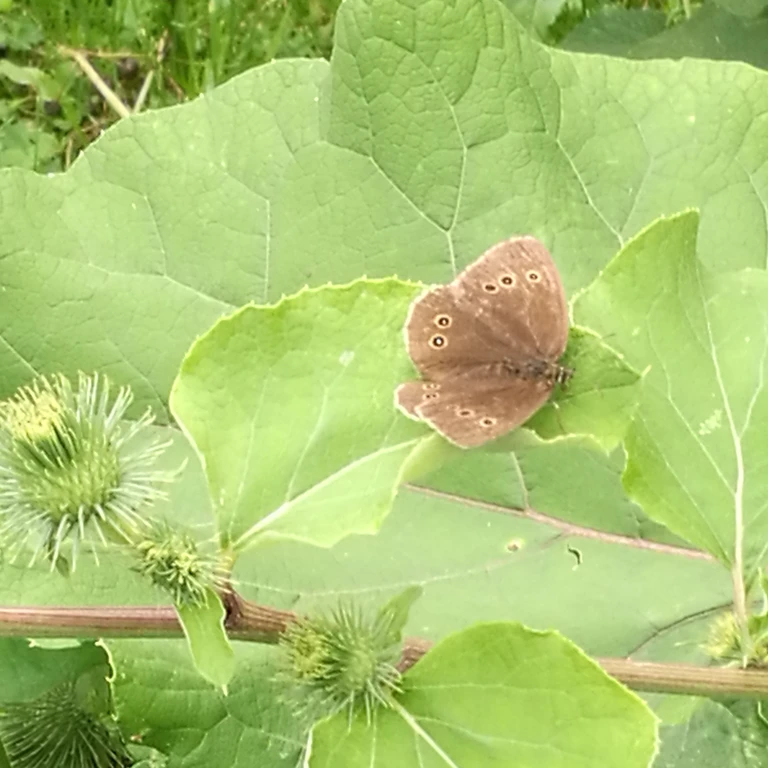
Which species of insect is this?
Aphantopus hyperantus
